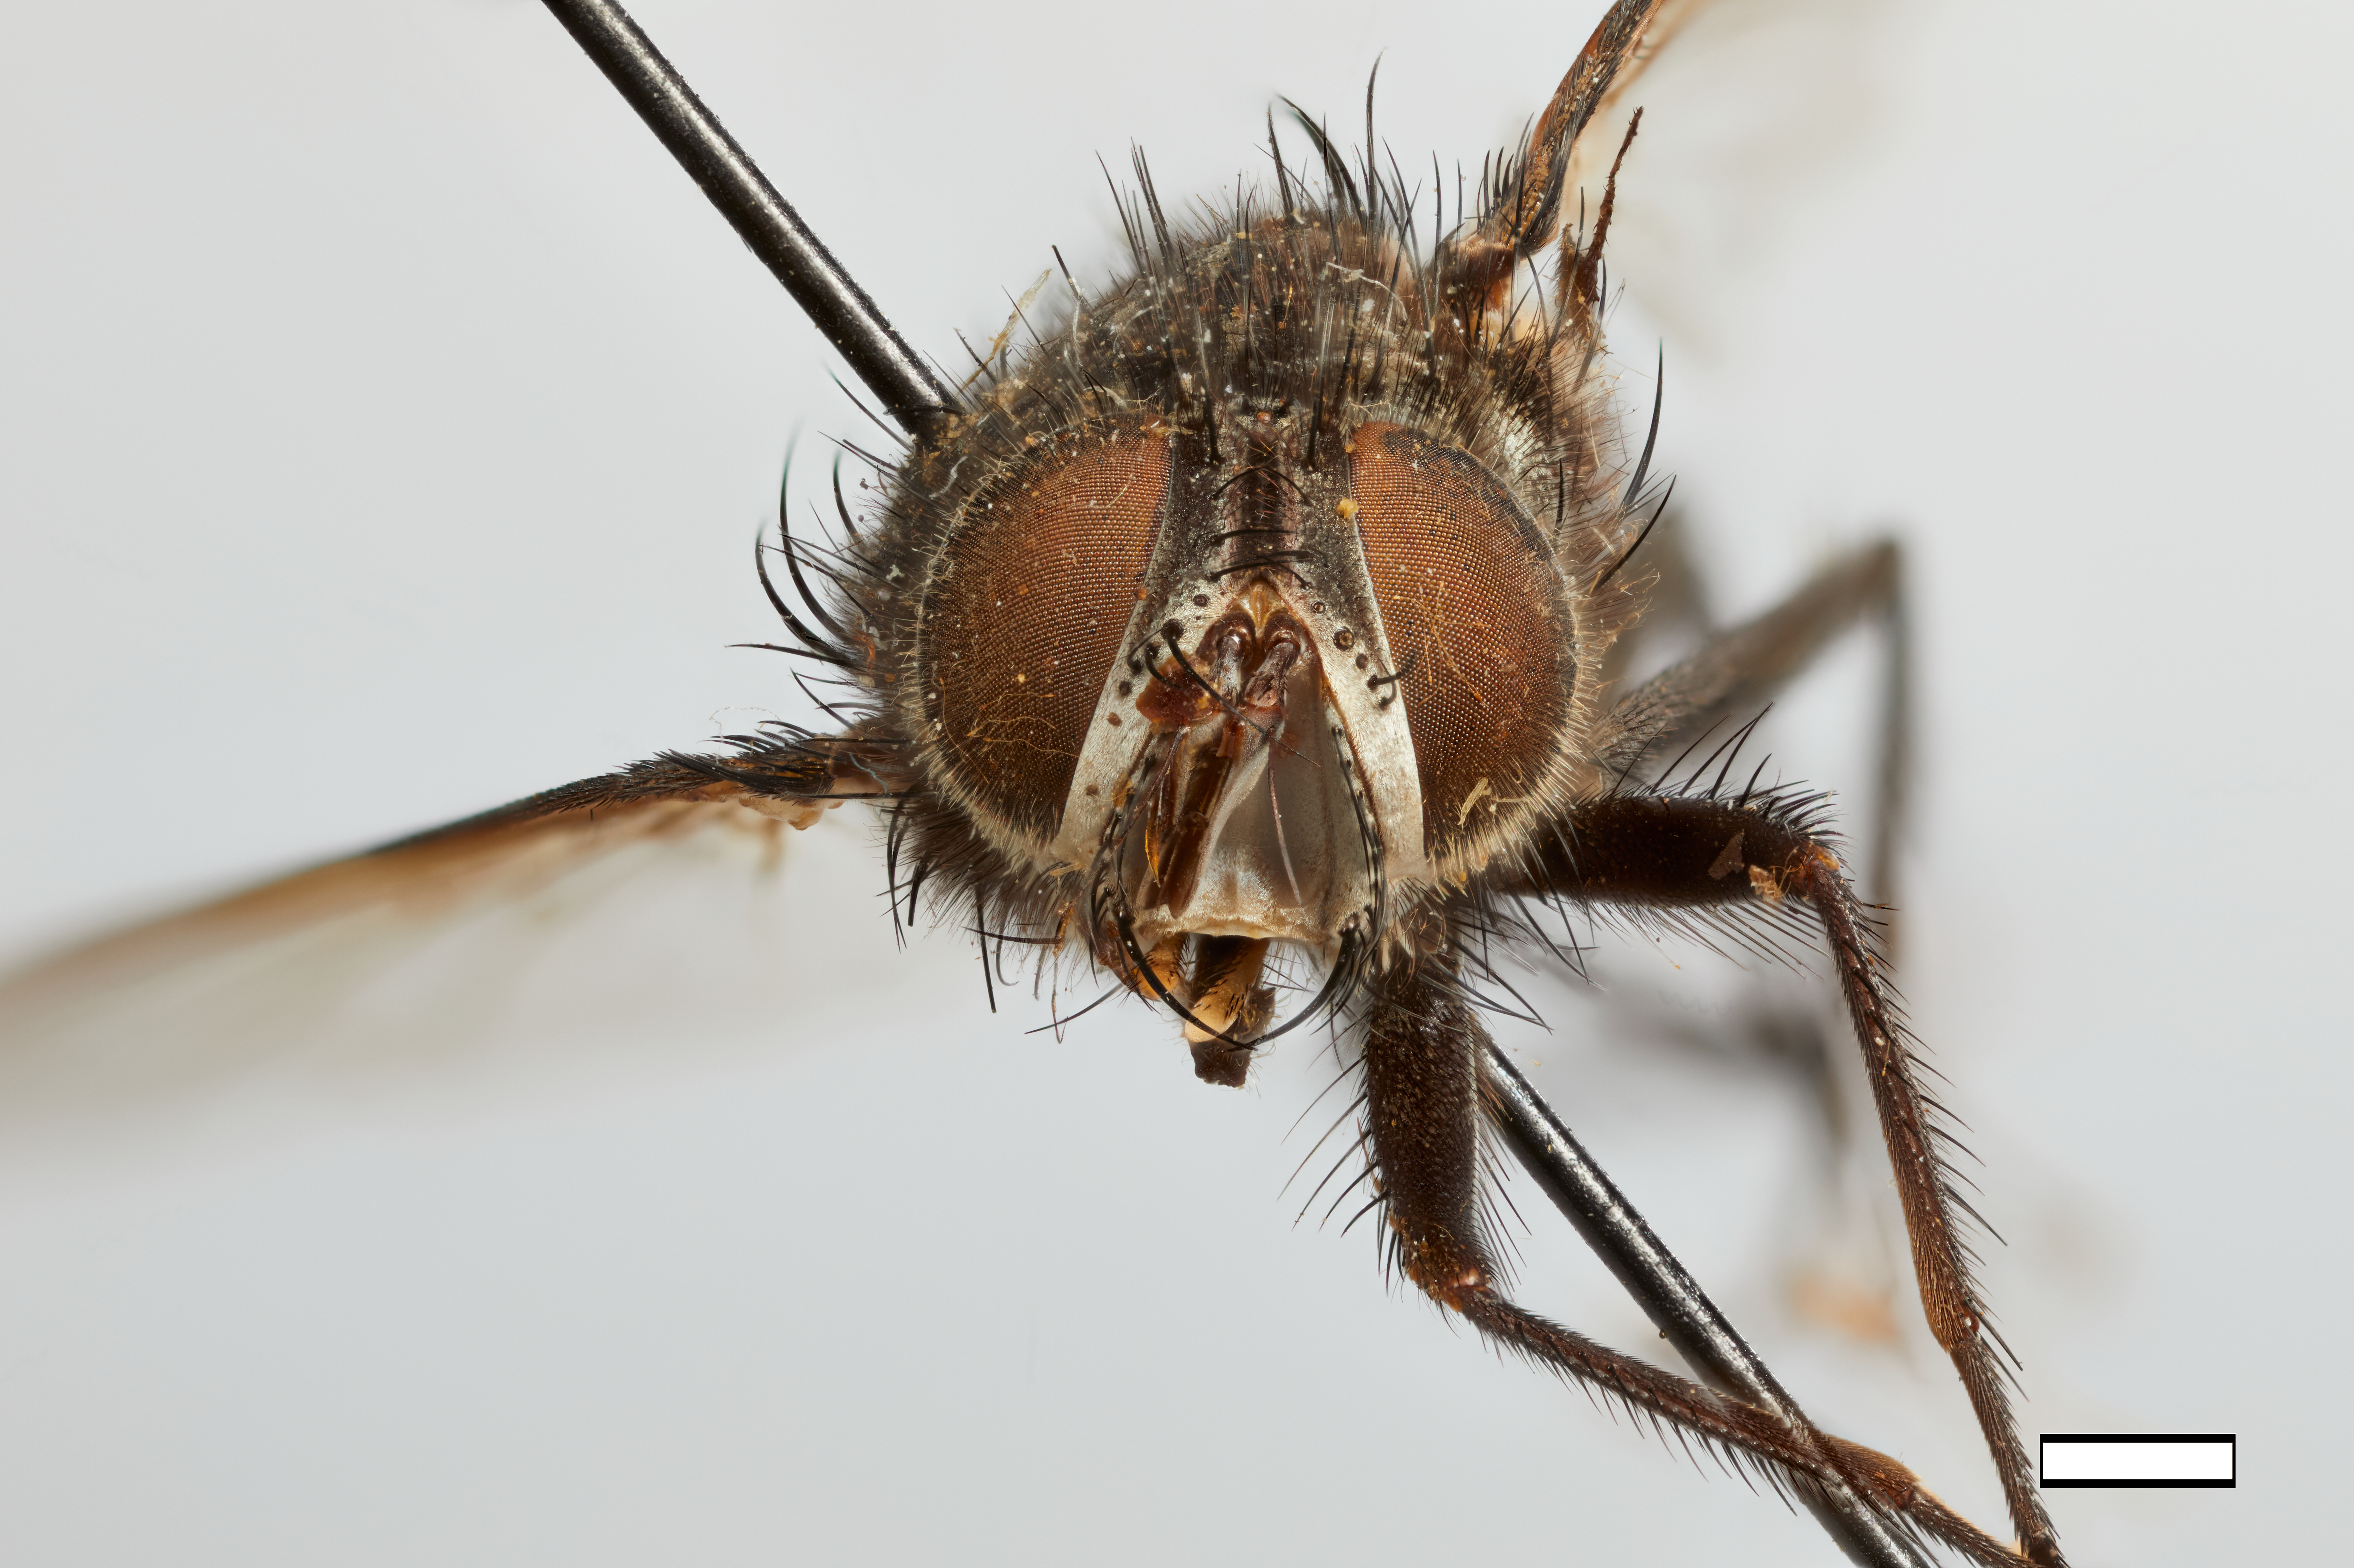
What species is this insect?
Phorocera complicata
